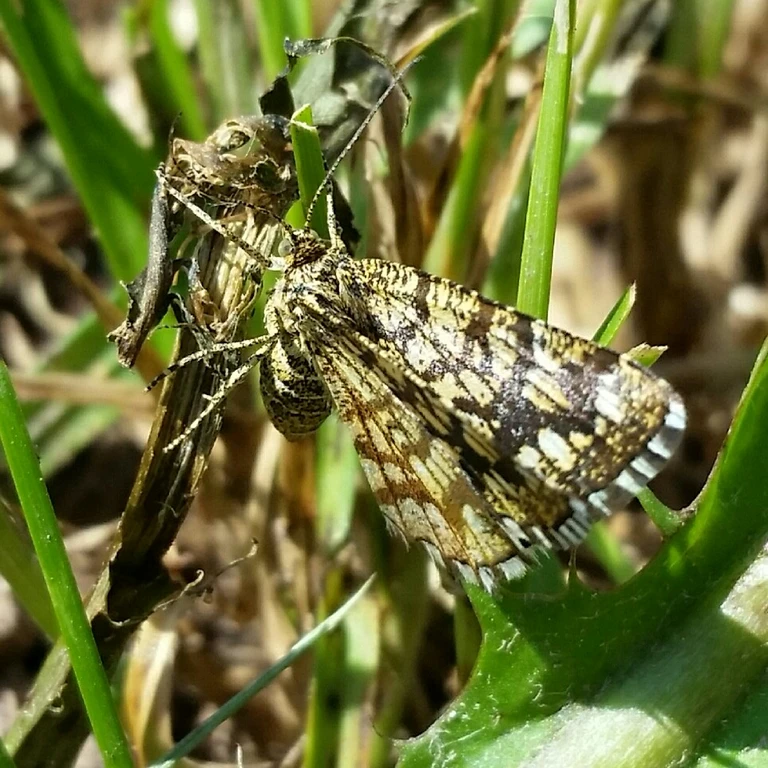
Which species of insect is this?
Chiasmia clathrata
